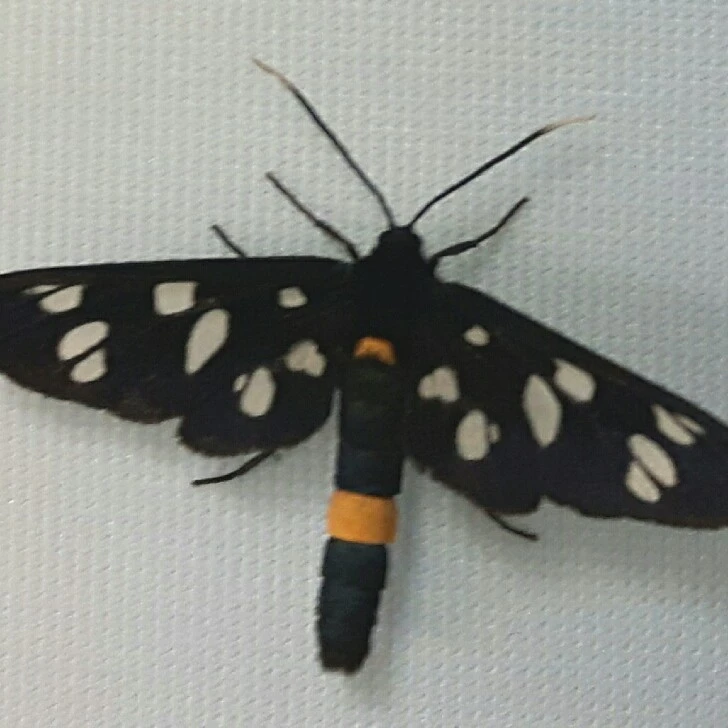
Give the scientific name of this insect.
Amata phegea
